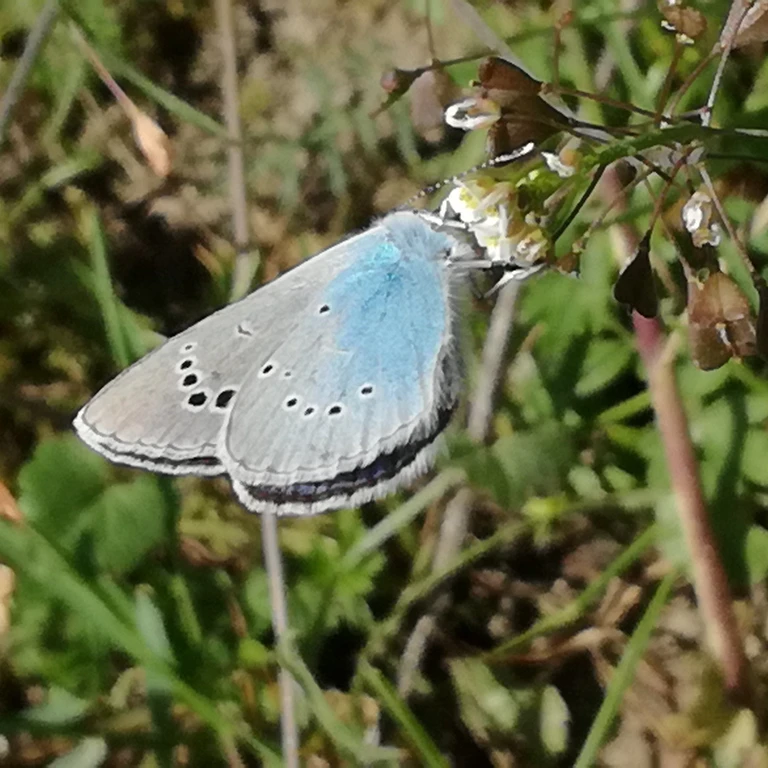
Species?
Glaucopsyche alexis
